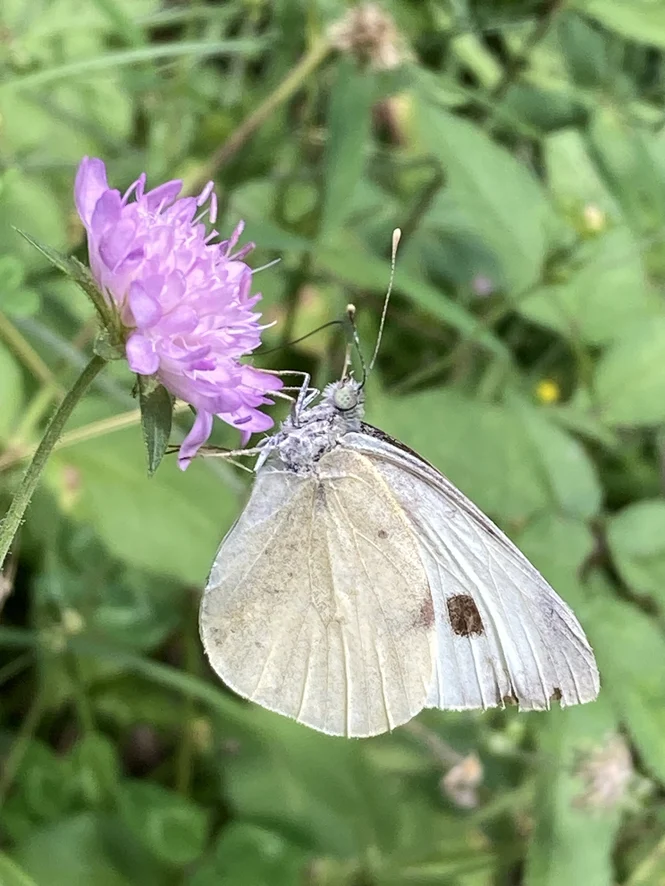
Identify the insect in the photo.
Pieris brassicae
